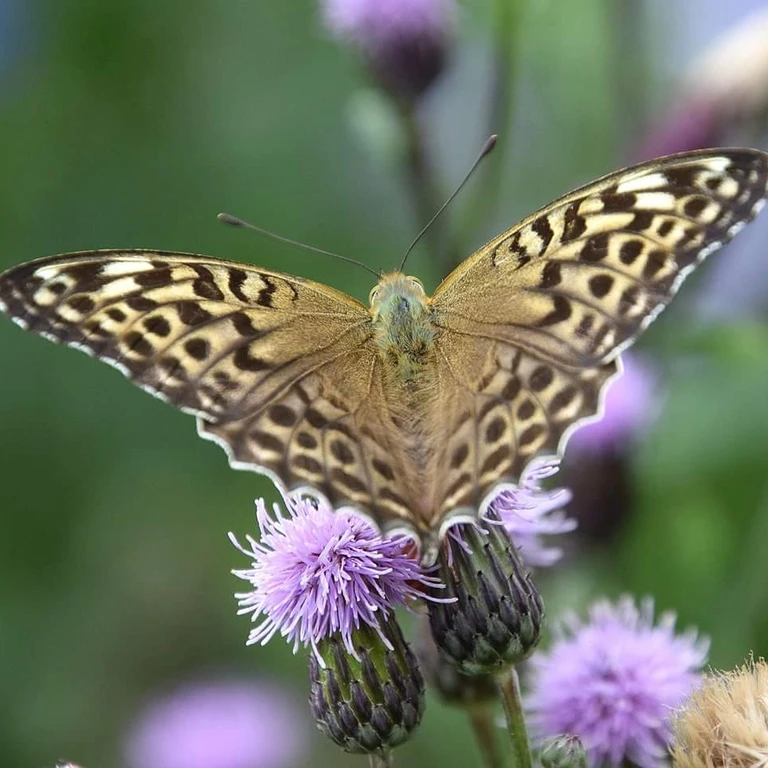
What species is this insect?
Argynnis paphia
